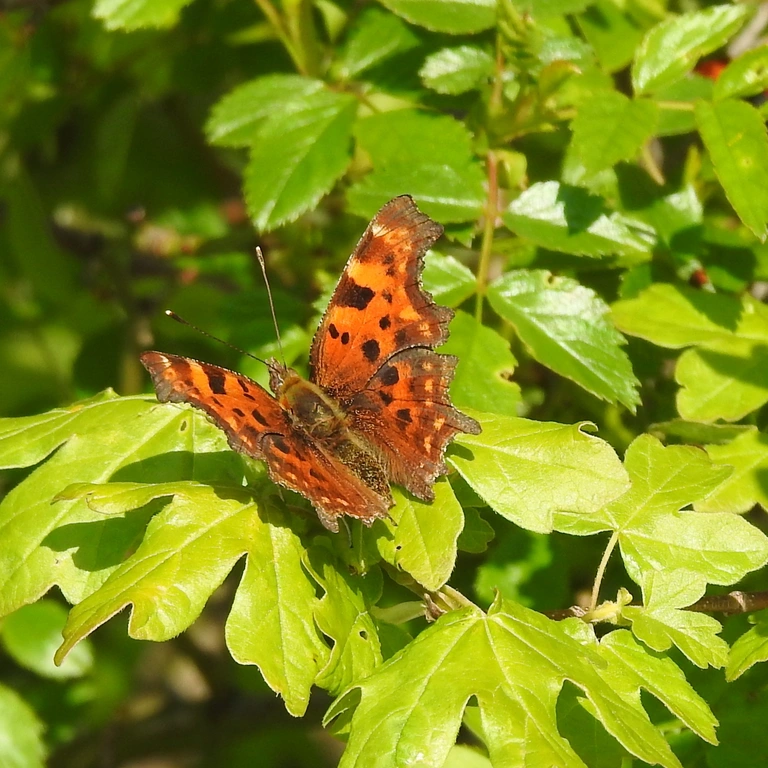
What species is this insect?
Polygonia c-album
